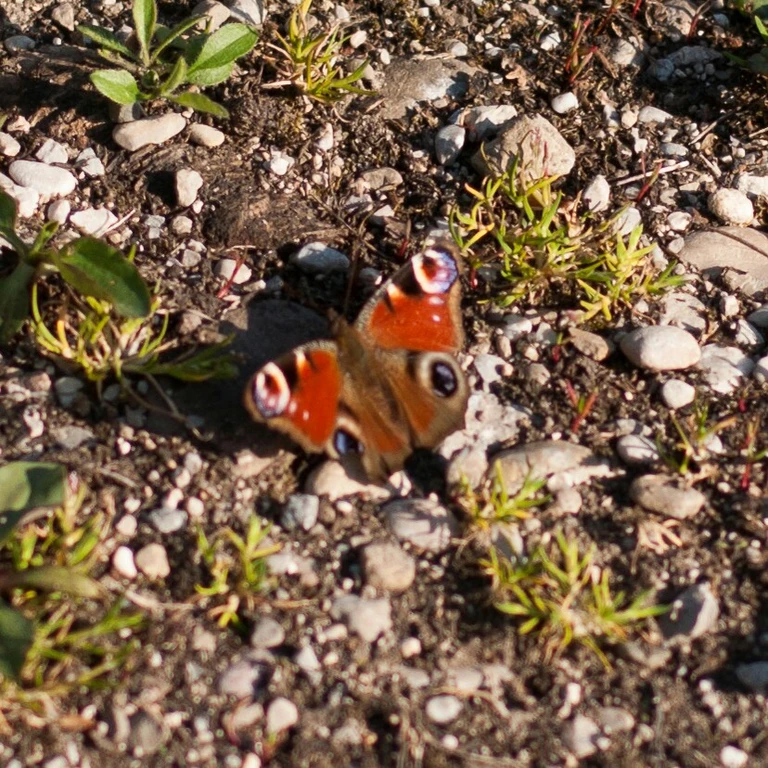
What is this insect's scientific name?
Aglais io
